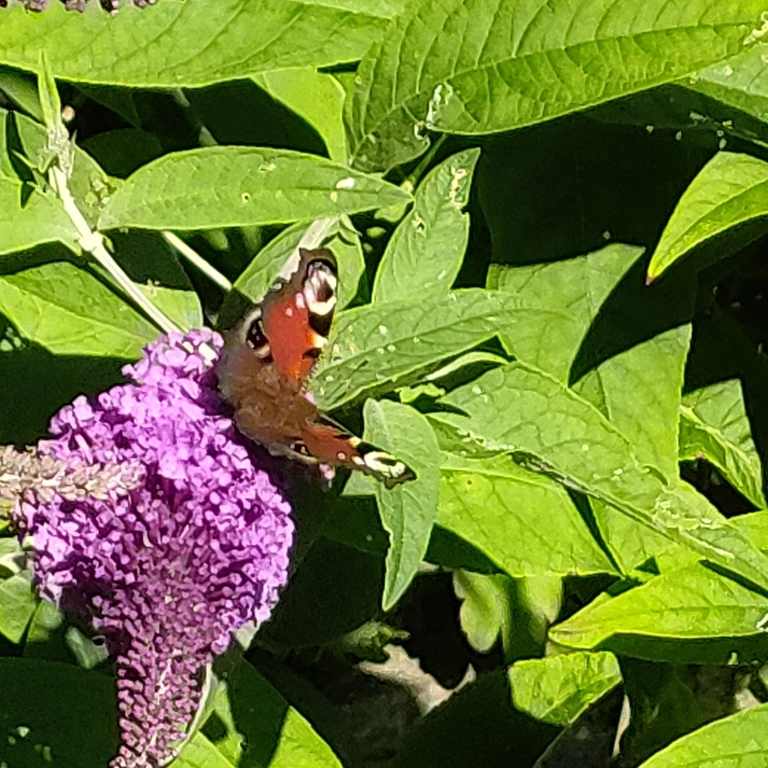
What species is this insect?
Aglais io
